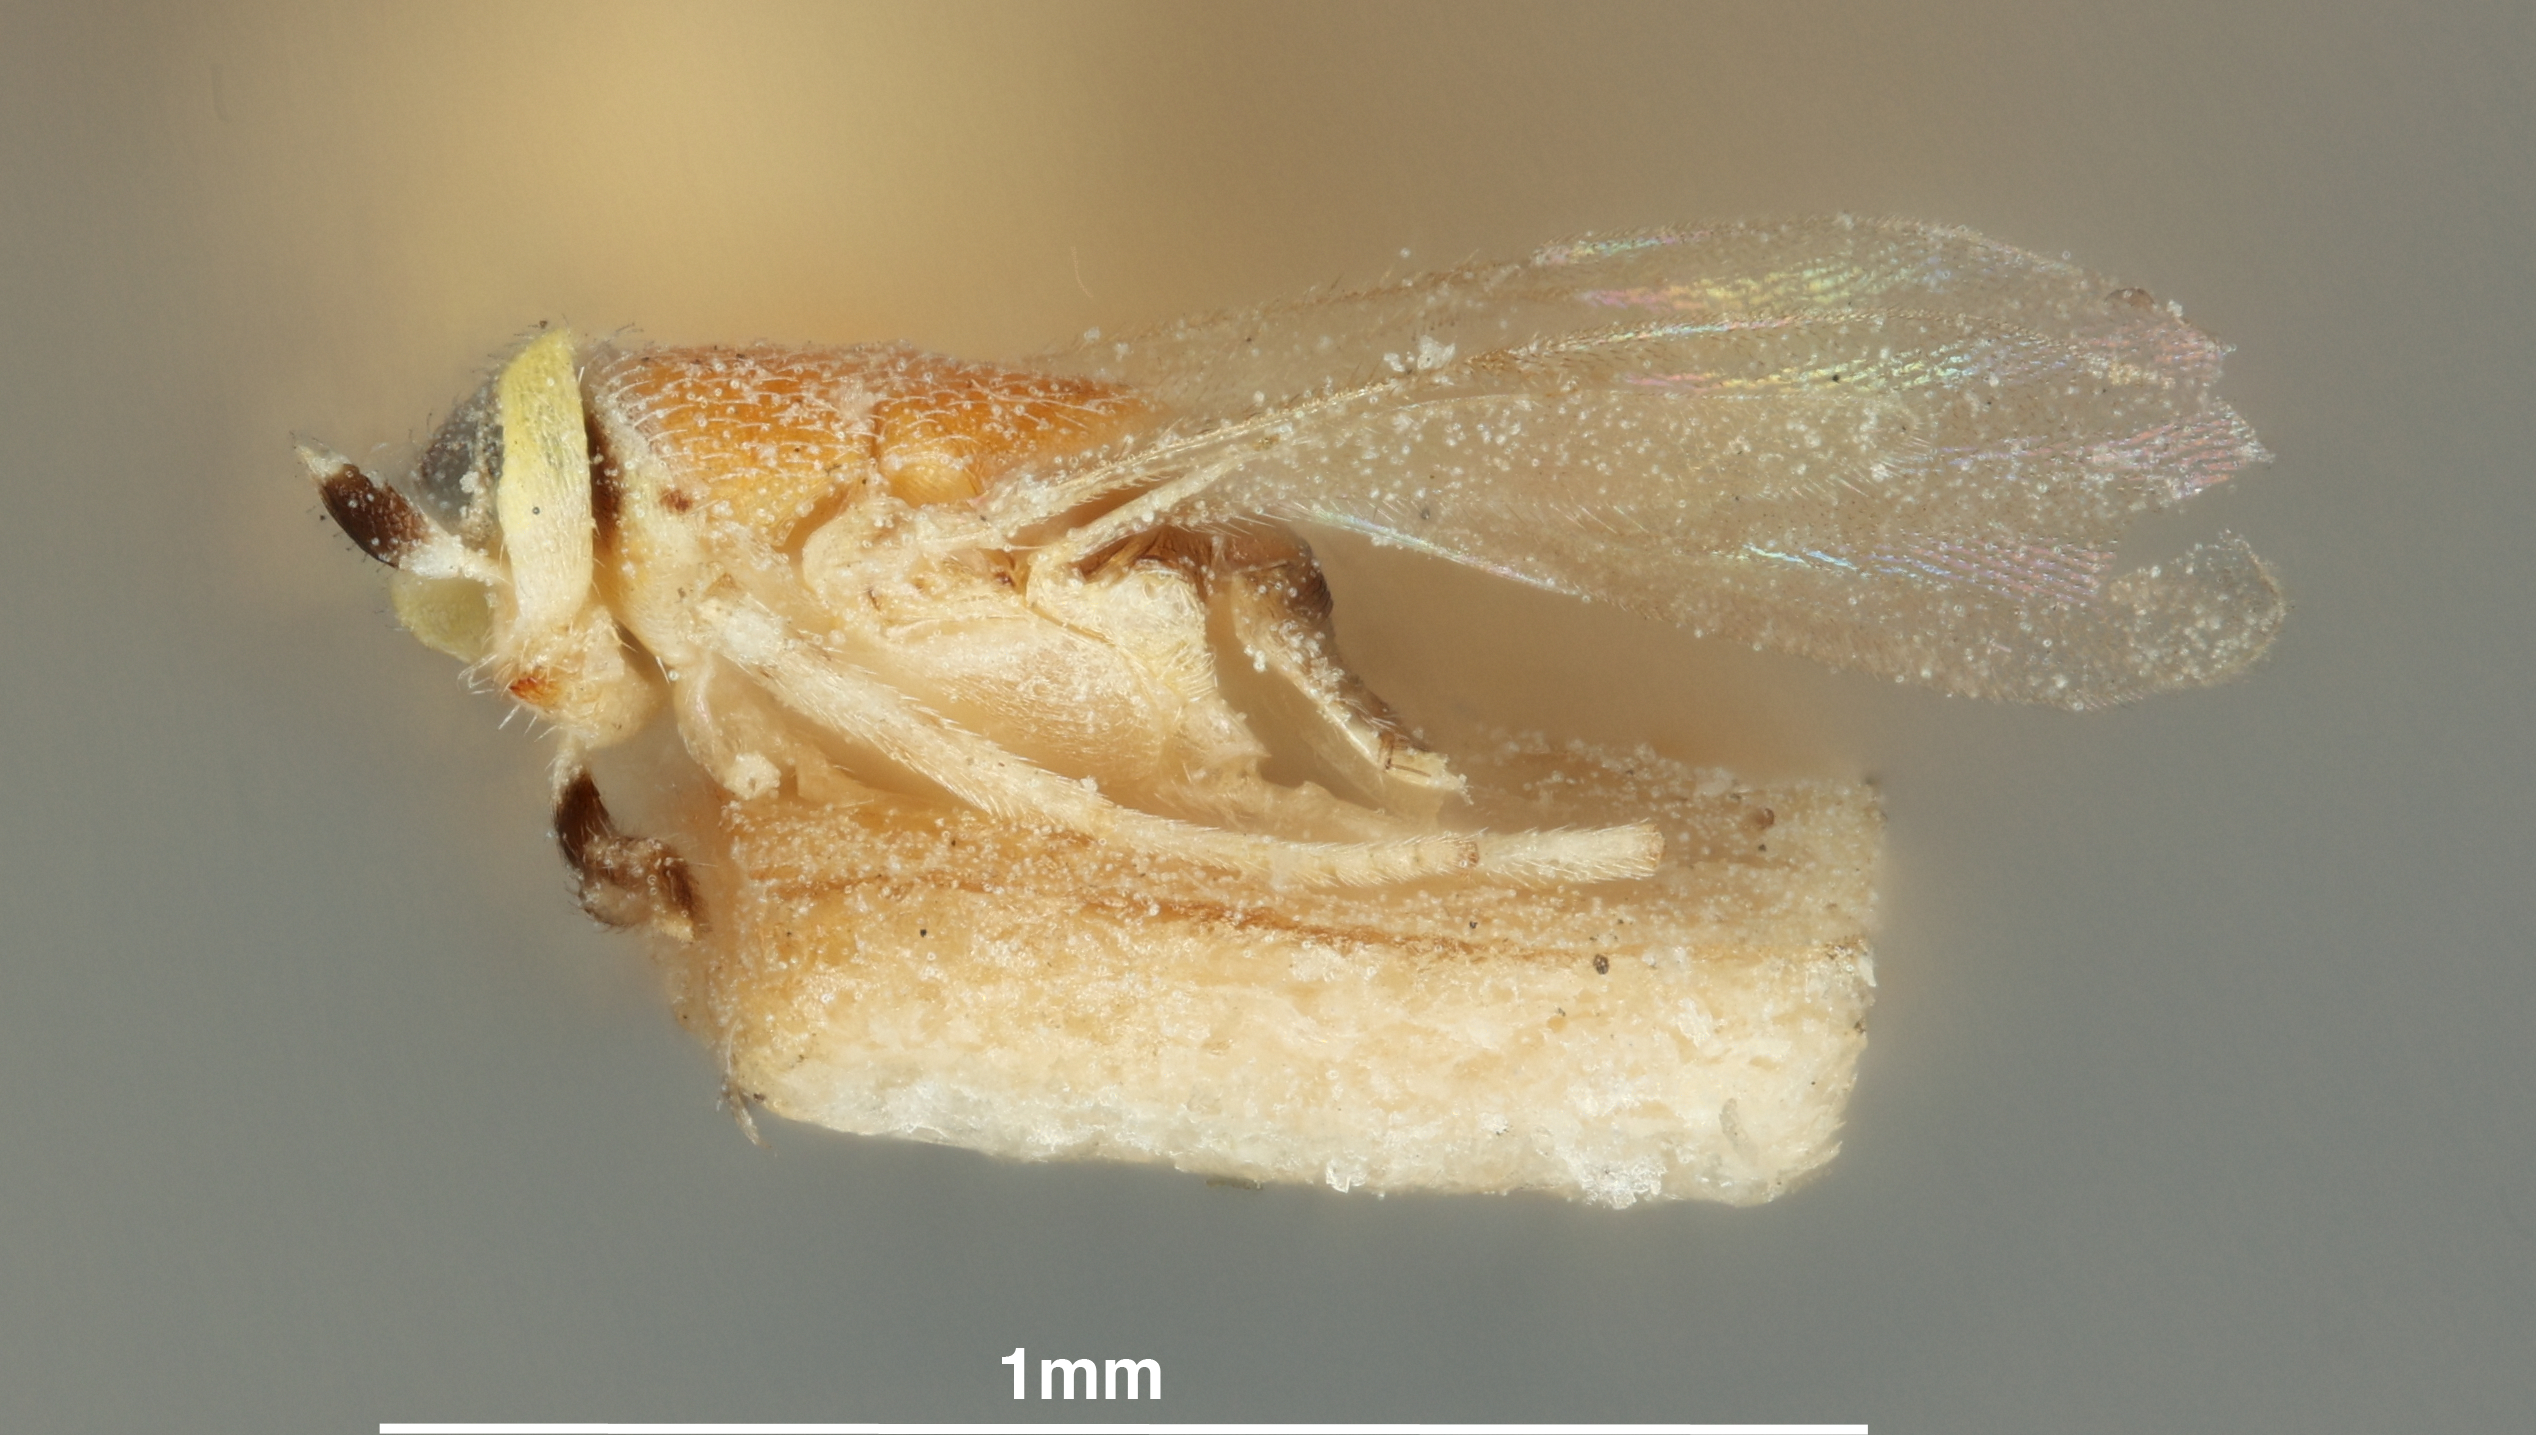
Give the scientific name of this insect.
Aphycus flaviceps
